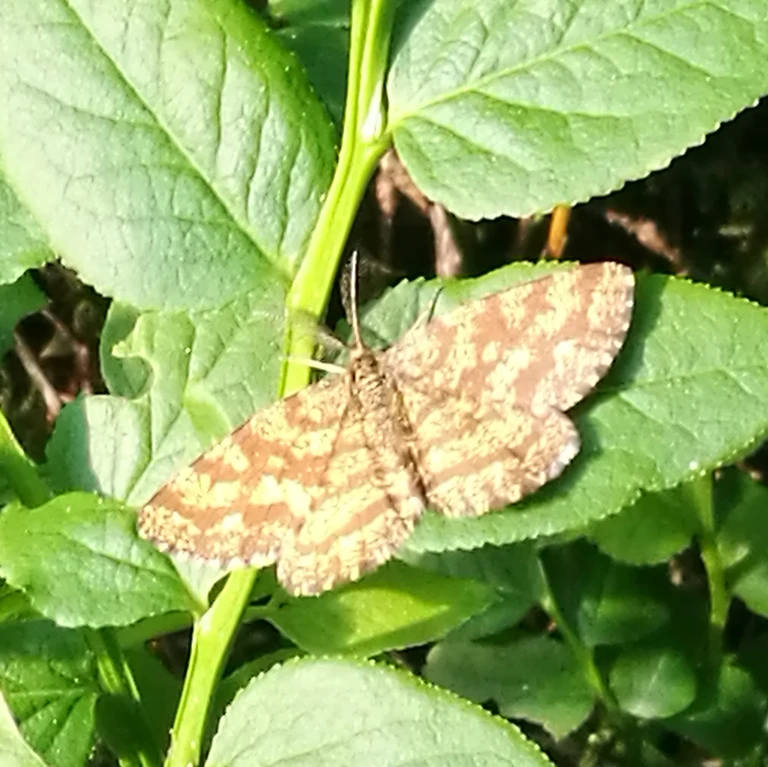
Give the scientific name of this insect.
Ematurga atomaria
